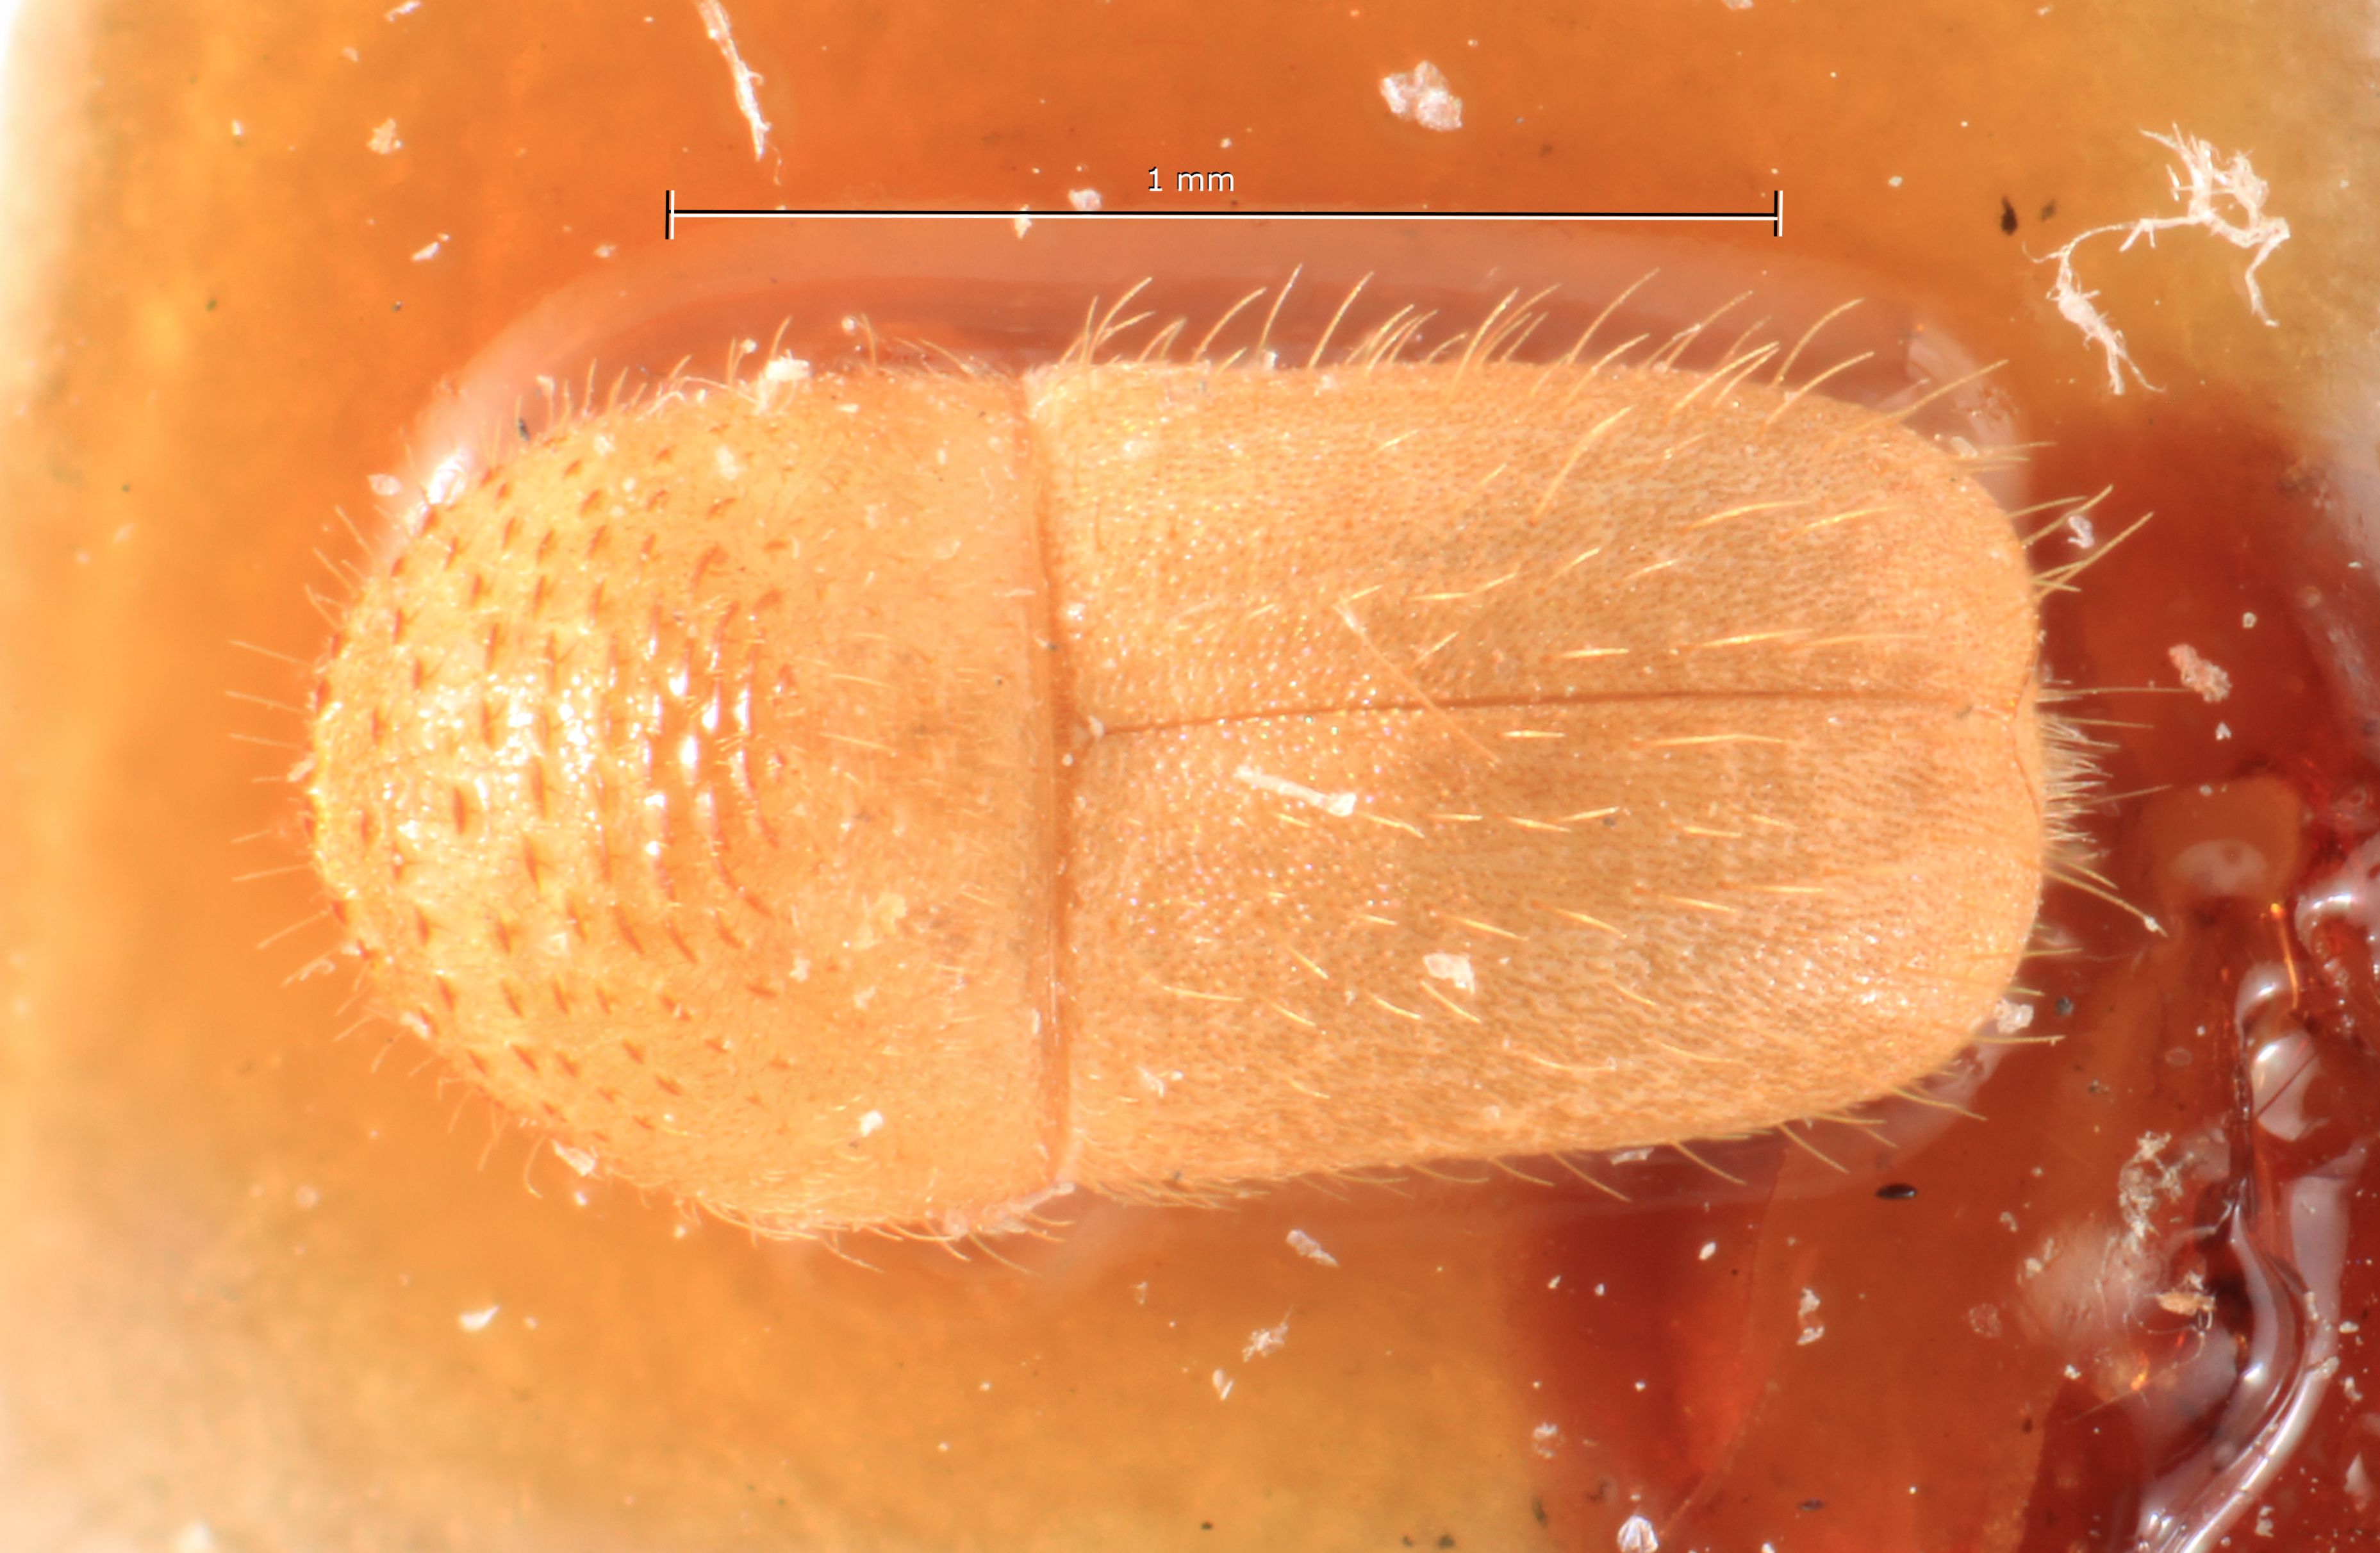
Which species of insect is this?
Hypocryphalus brevior
